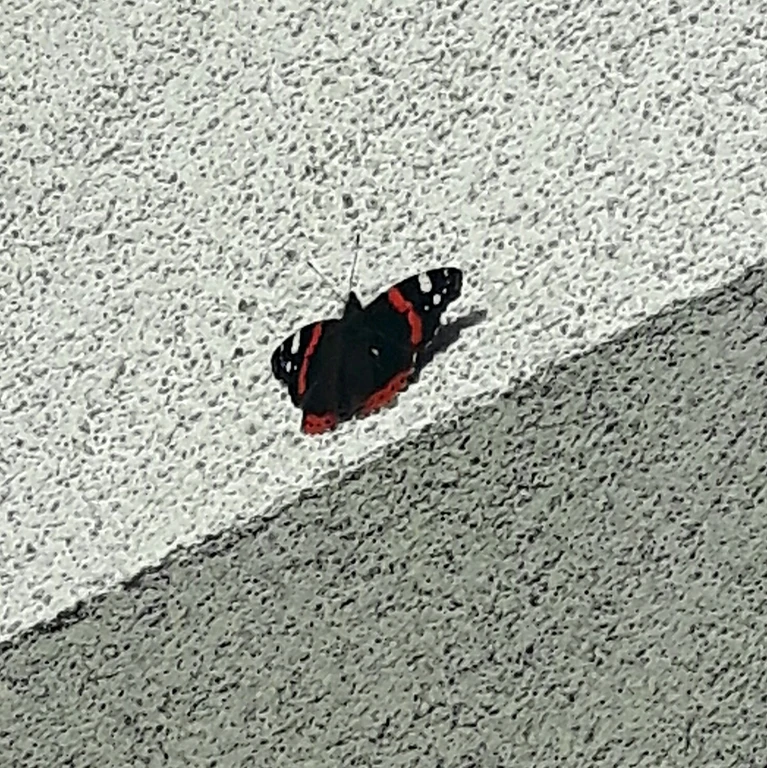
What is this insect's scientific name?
Vanessa atalanta
